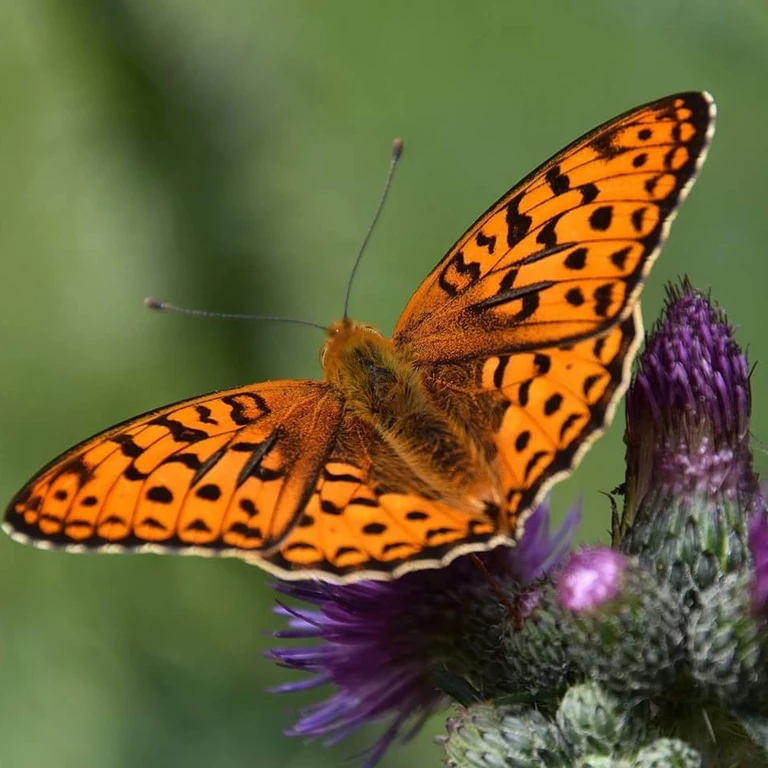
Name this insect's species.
Fabriciana adippe
